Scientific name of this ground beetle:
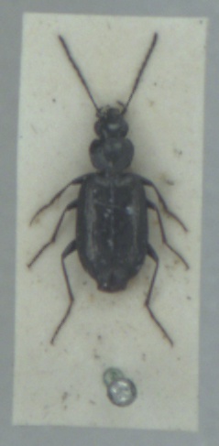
Sericoda quadripunctata
